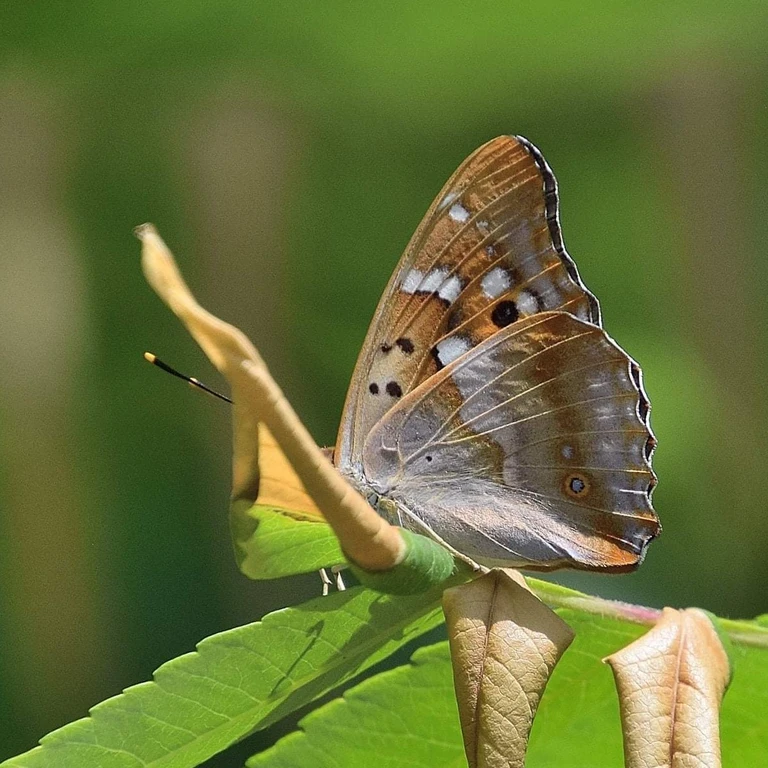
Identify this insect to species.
Apatura ilia
